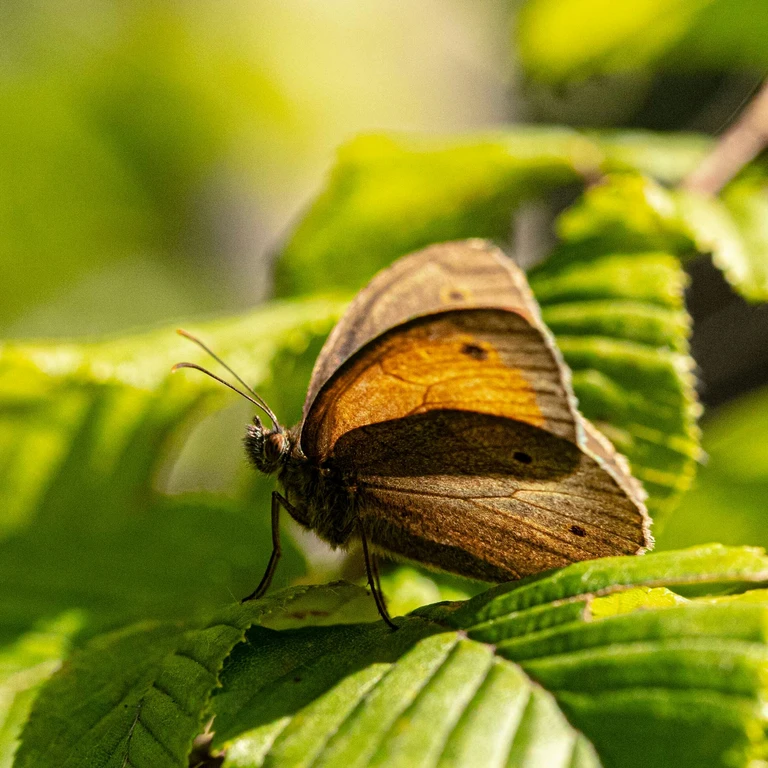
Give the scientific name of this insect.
Maniola jurtina
